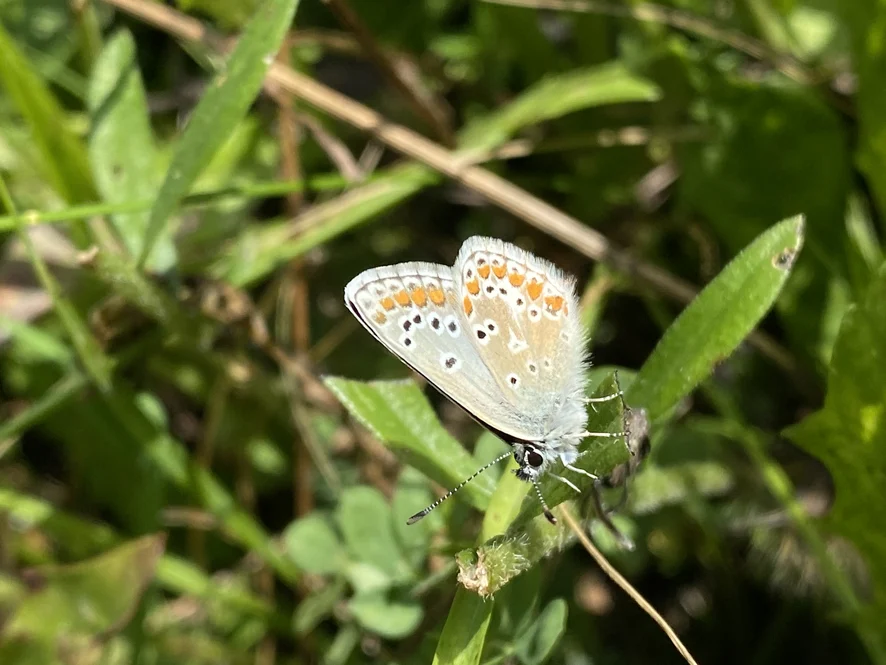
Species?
Aricia agestis/artaxerxes
